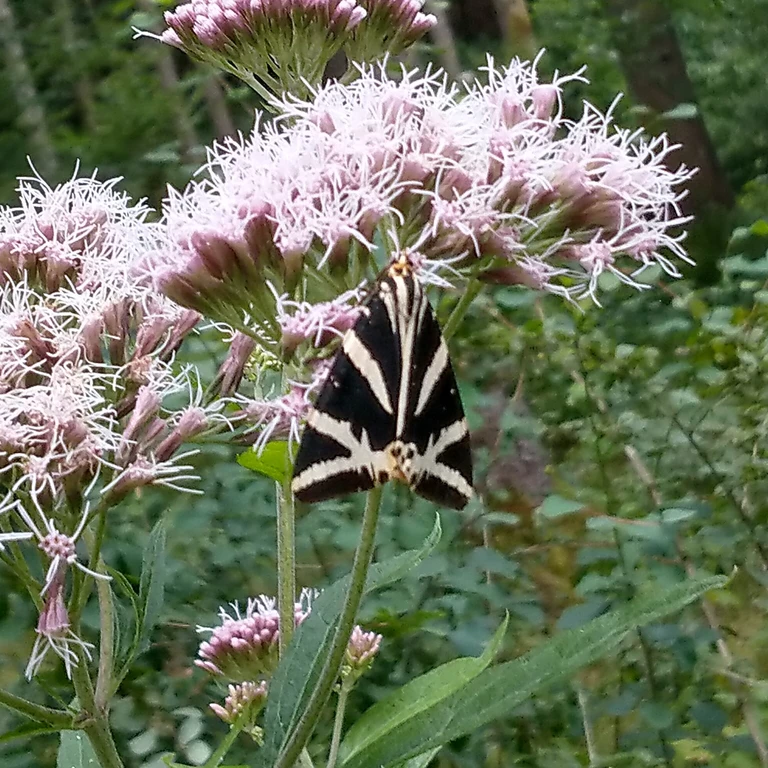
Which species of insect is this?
Euplagia quadripunctaria
